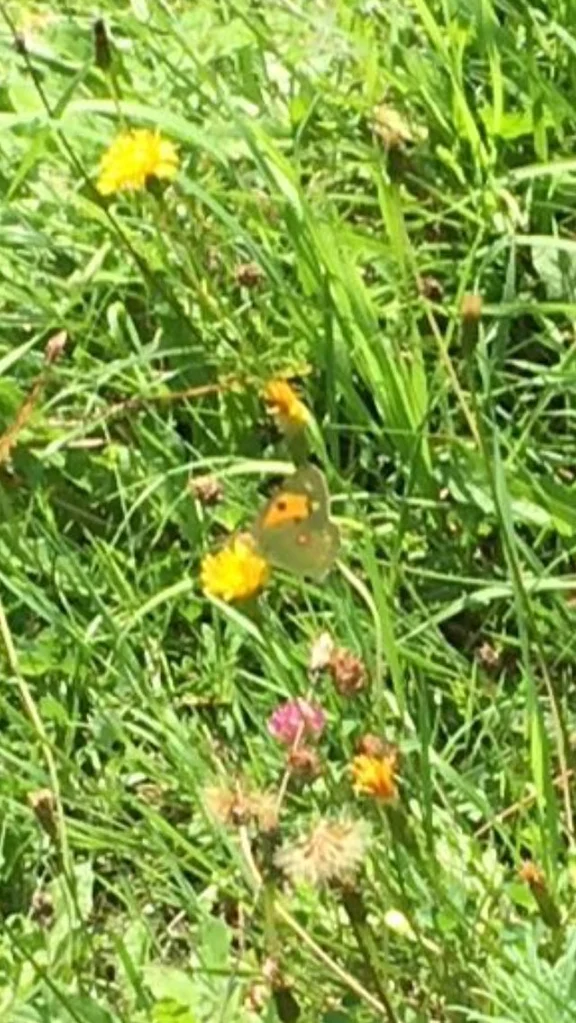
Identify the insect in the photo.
Colias croceus
